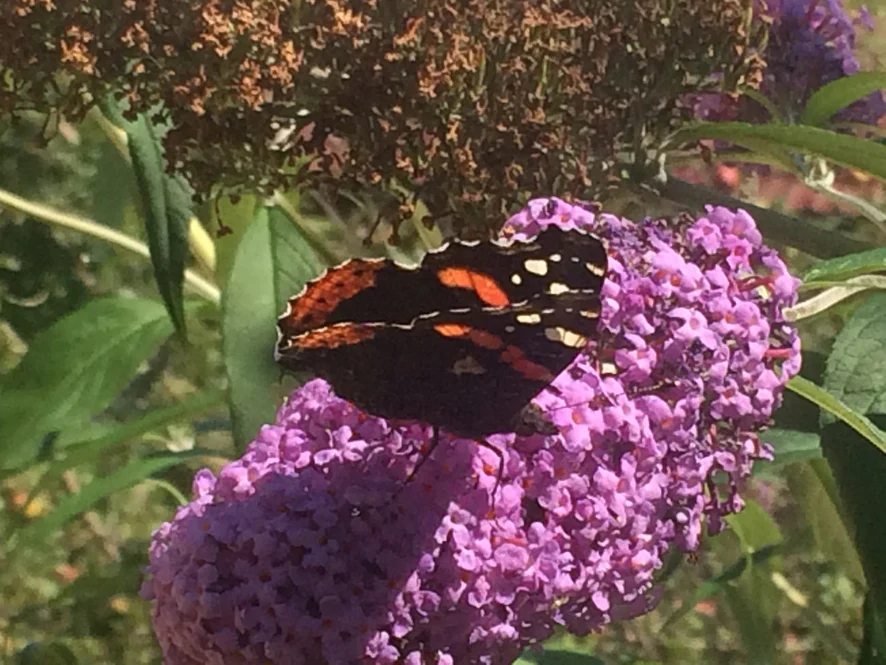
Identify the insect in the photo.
Vanessa atalanta
